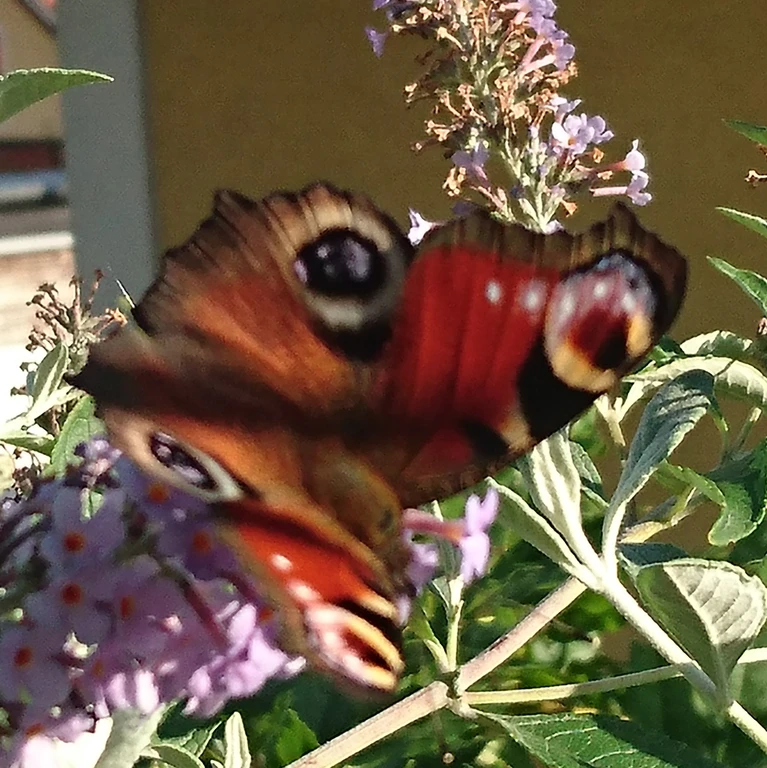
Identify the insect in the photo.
Aglais io
